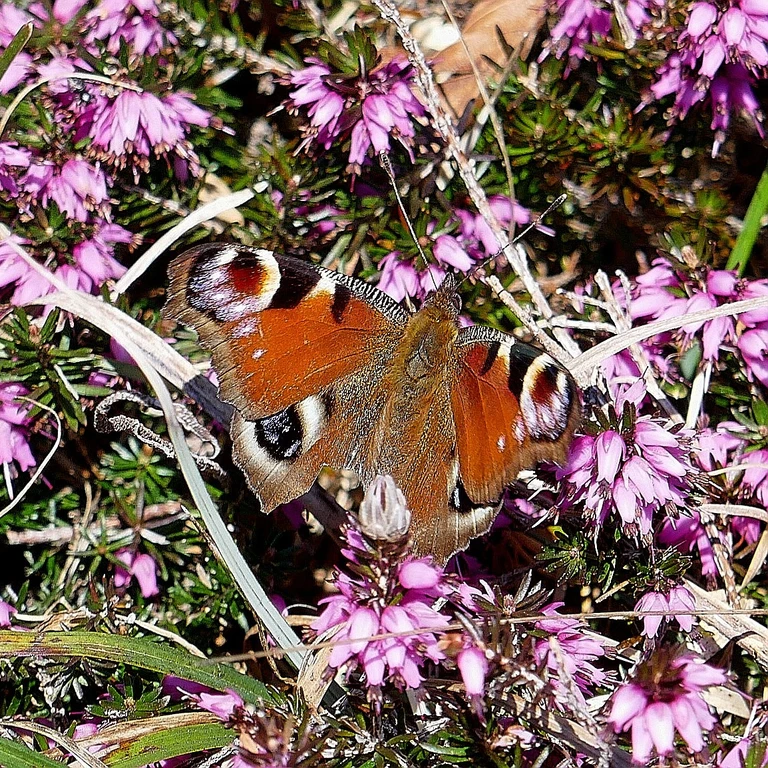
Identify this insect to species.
Aglais io
